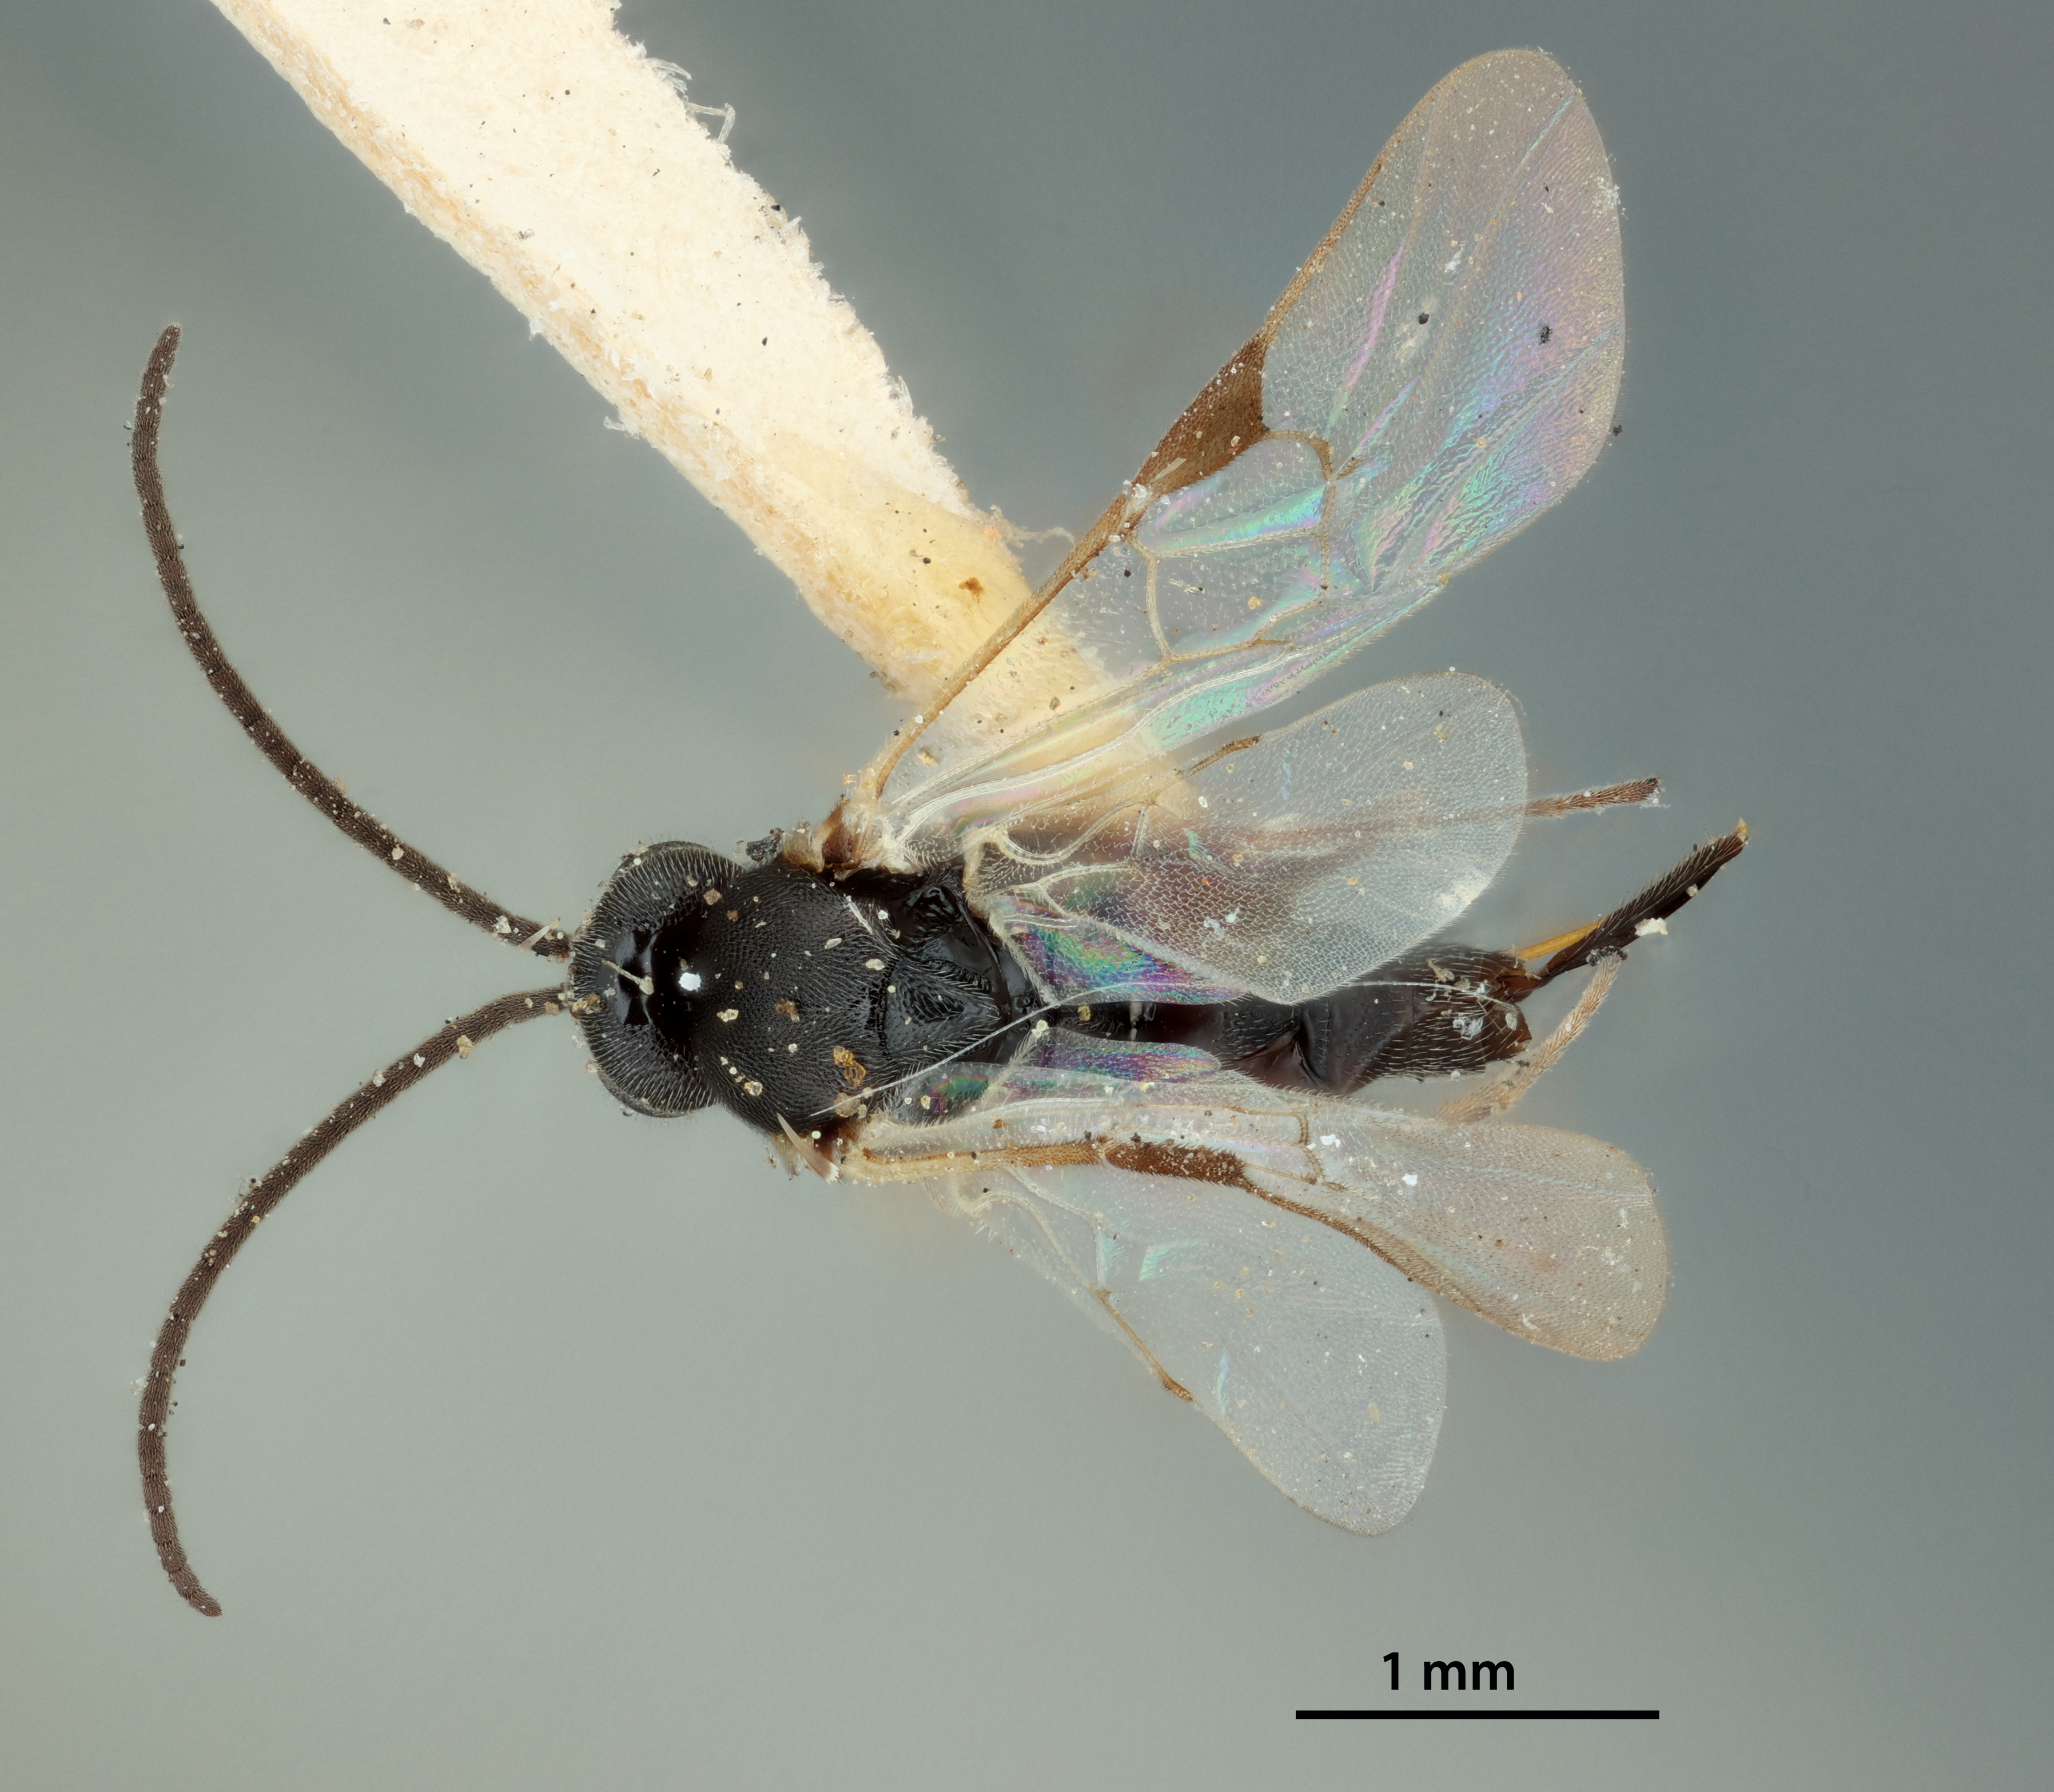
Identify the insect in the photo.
Apanteles isleyi
